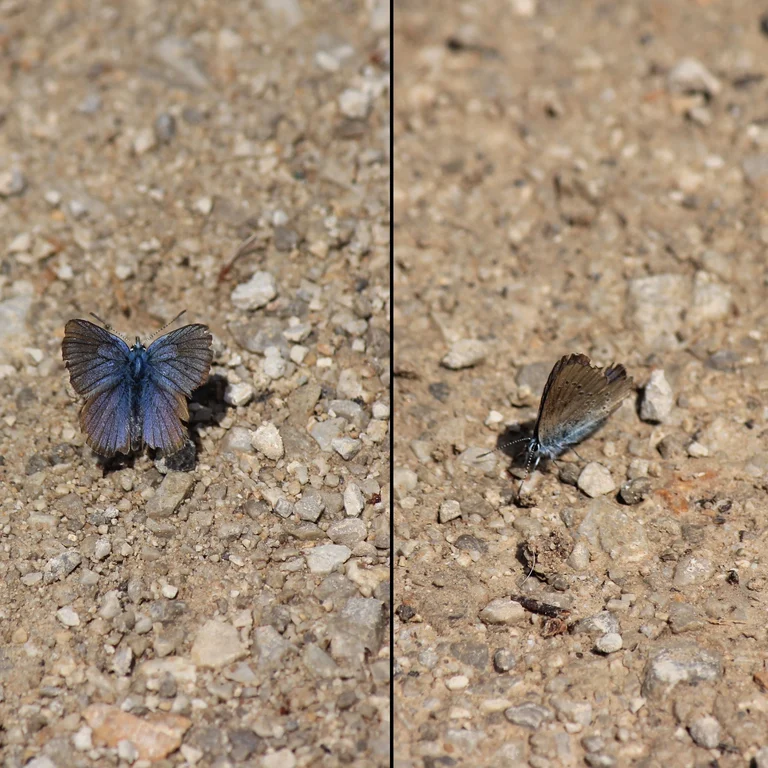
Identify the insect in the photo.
Cyaniris semiargus
